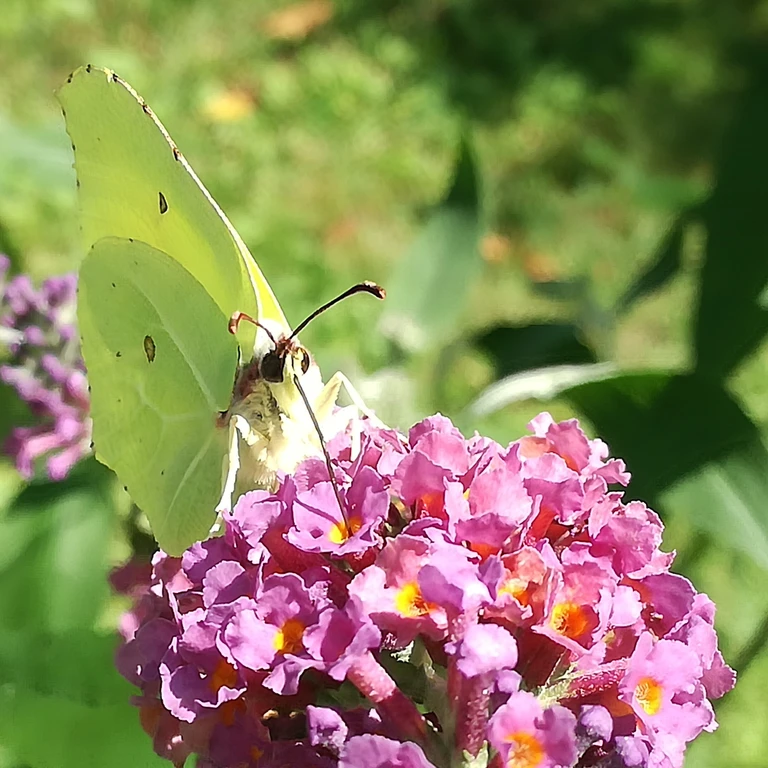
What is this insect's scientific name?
Gonepteryx rhamni
